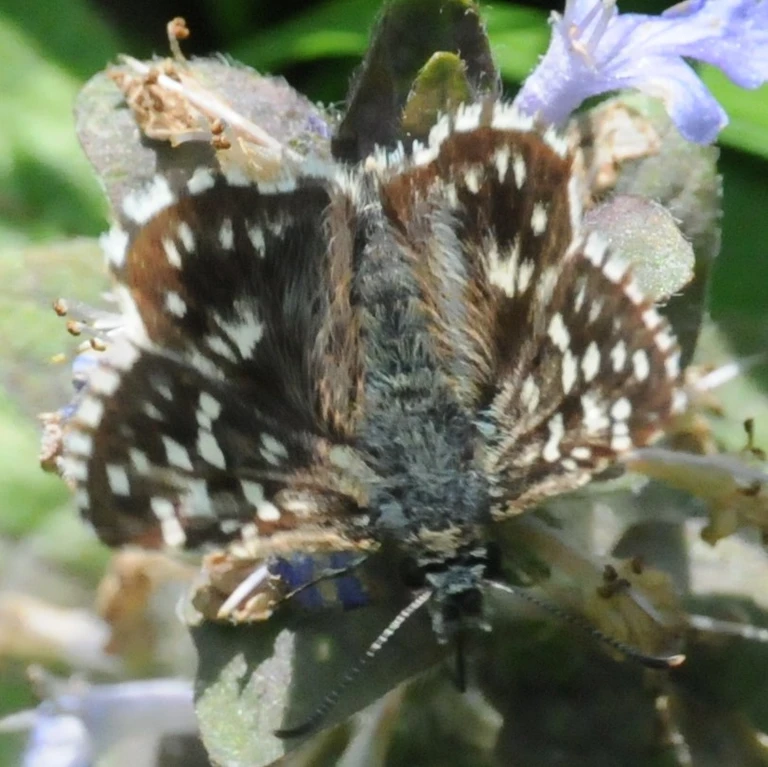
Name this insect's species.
Pyrgus malvae
